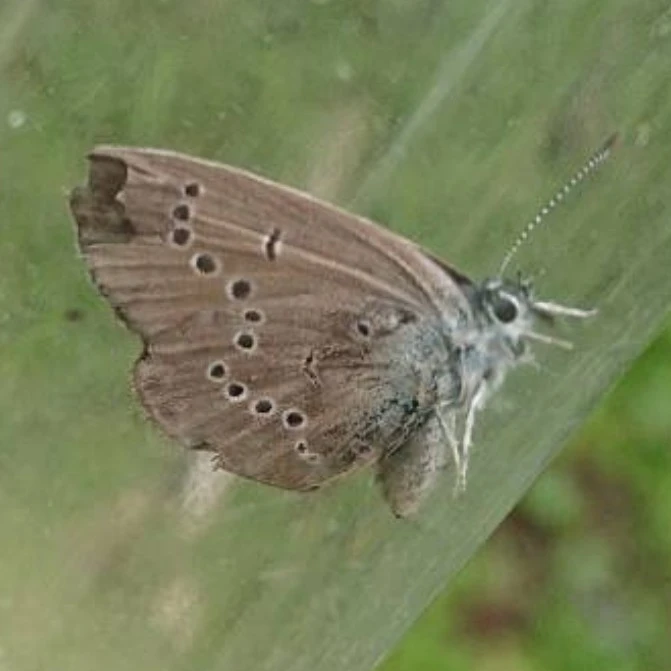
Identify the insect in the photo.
Phengaris nausithous (also Maculinea nausithous)
